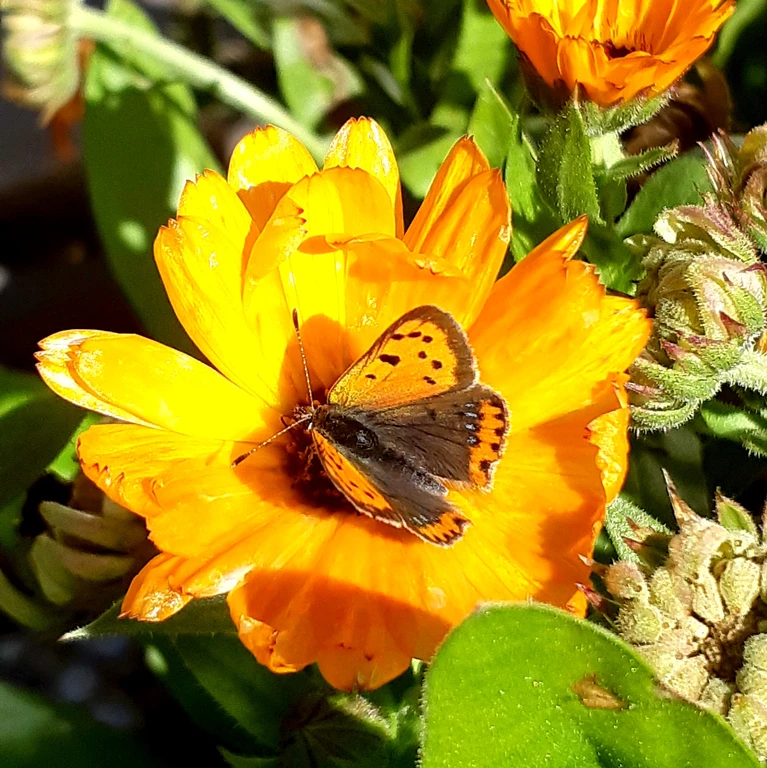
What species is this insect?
Lycaena phlaeas
